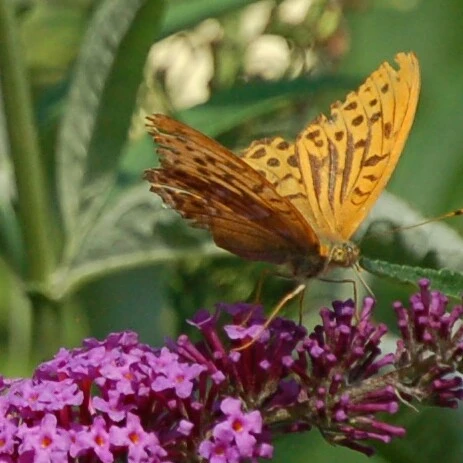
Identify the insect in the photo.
Argynnis paphia
